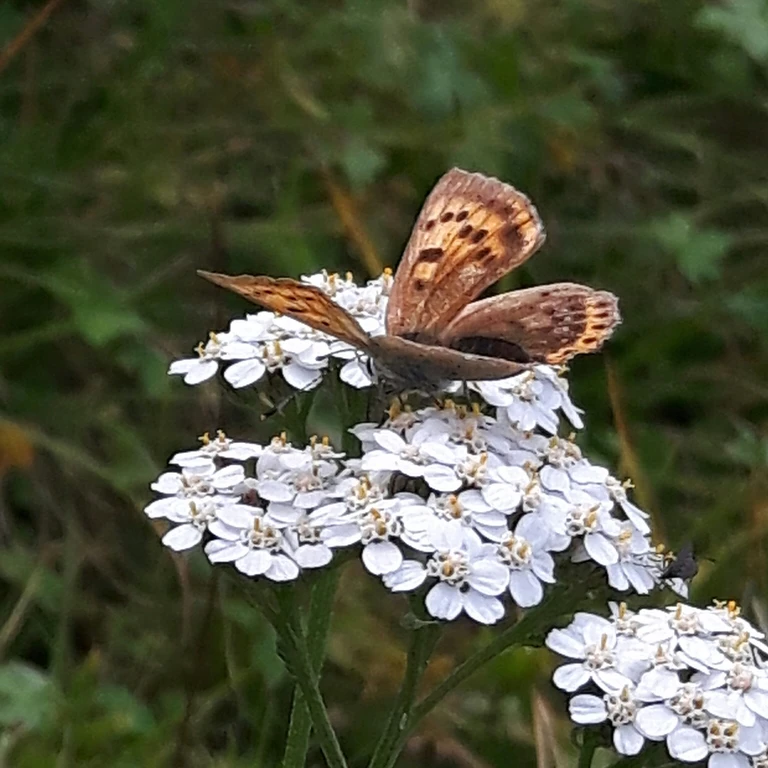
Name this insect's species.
Lycaena virgaureae
